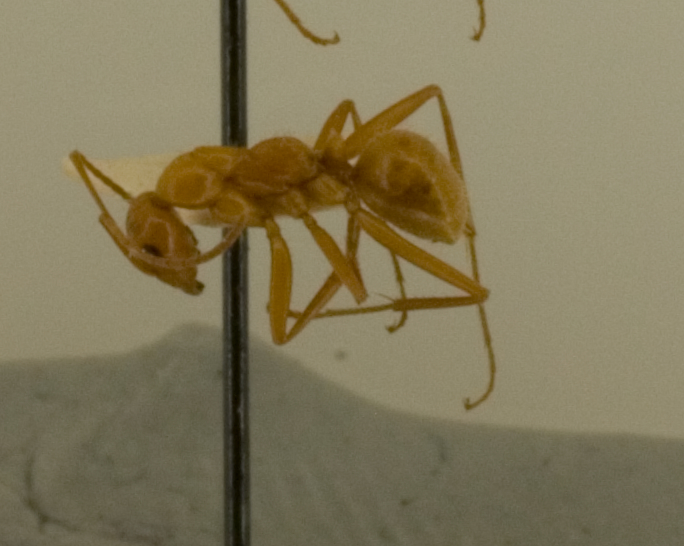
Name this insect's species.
Formica pallidefulva
